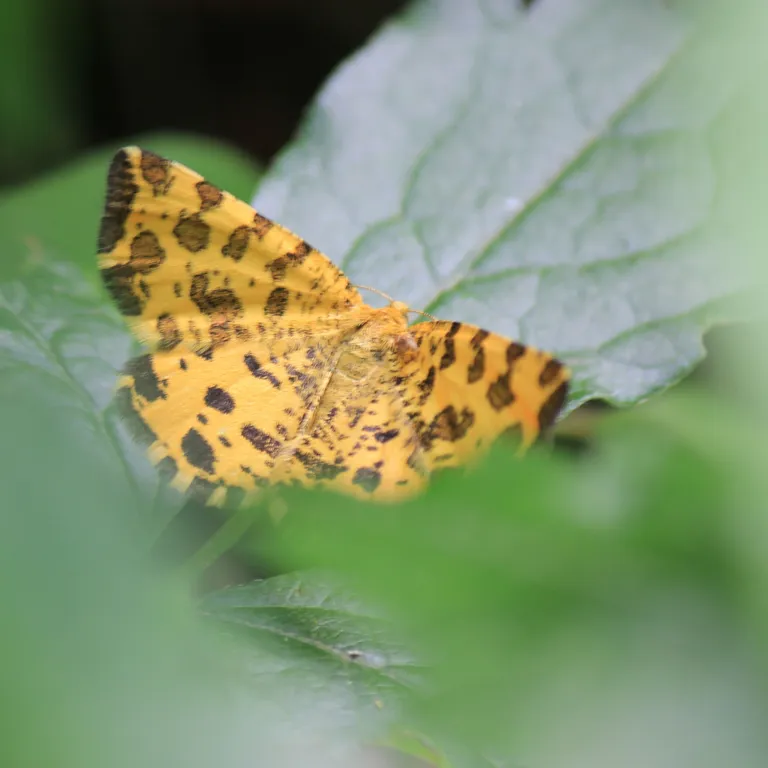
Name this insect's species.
Pseudopanthera macularia
